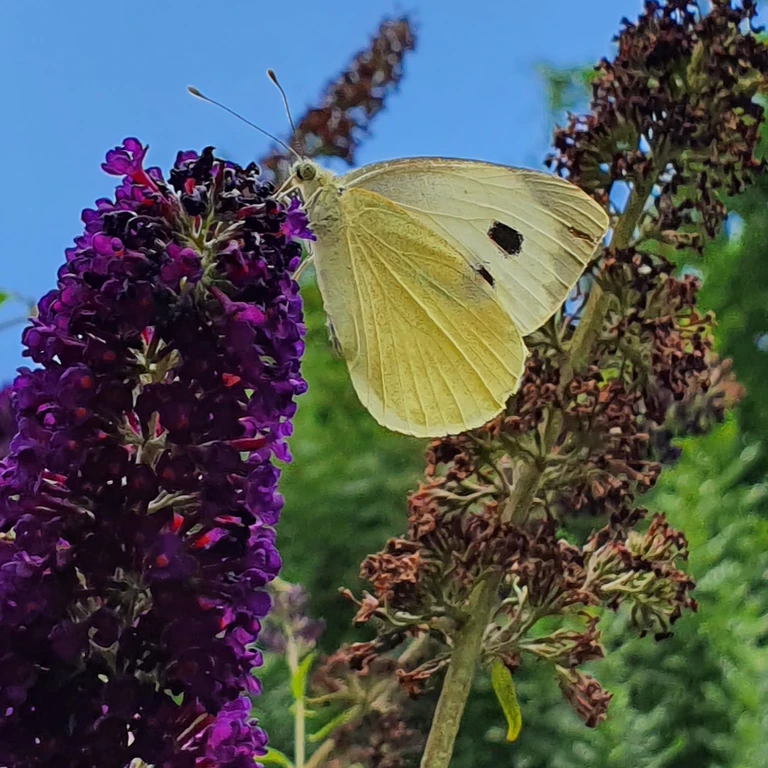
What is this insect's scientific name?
Pieris brassicae
